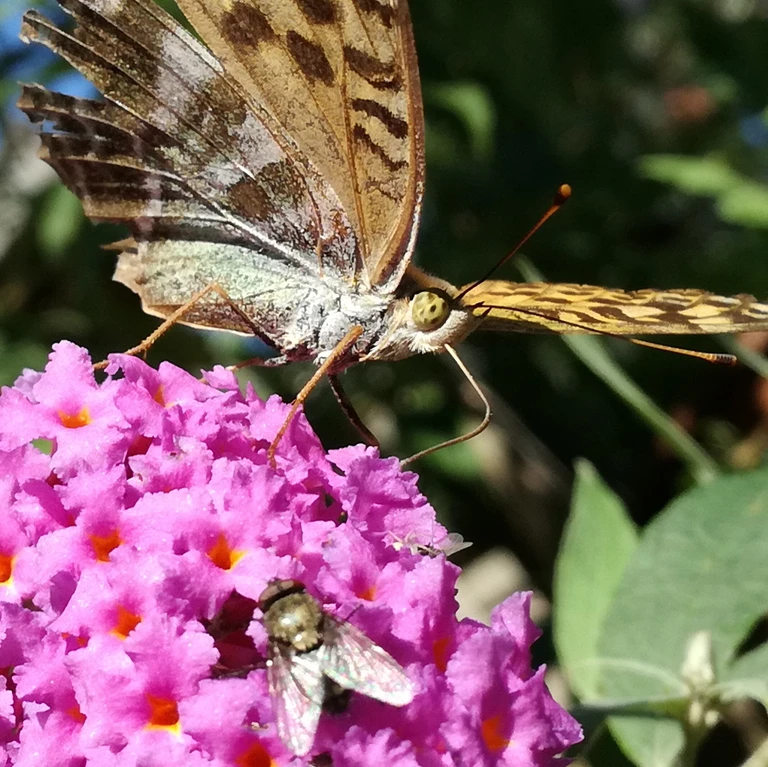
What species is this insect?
Argynnis paphia
